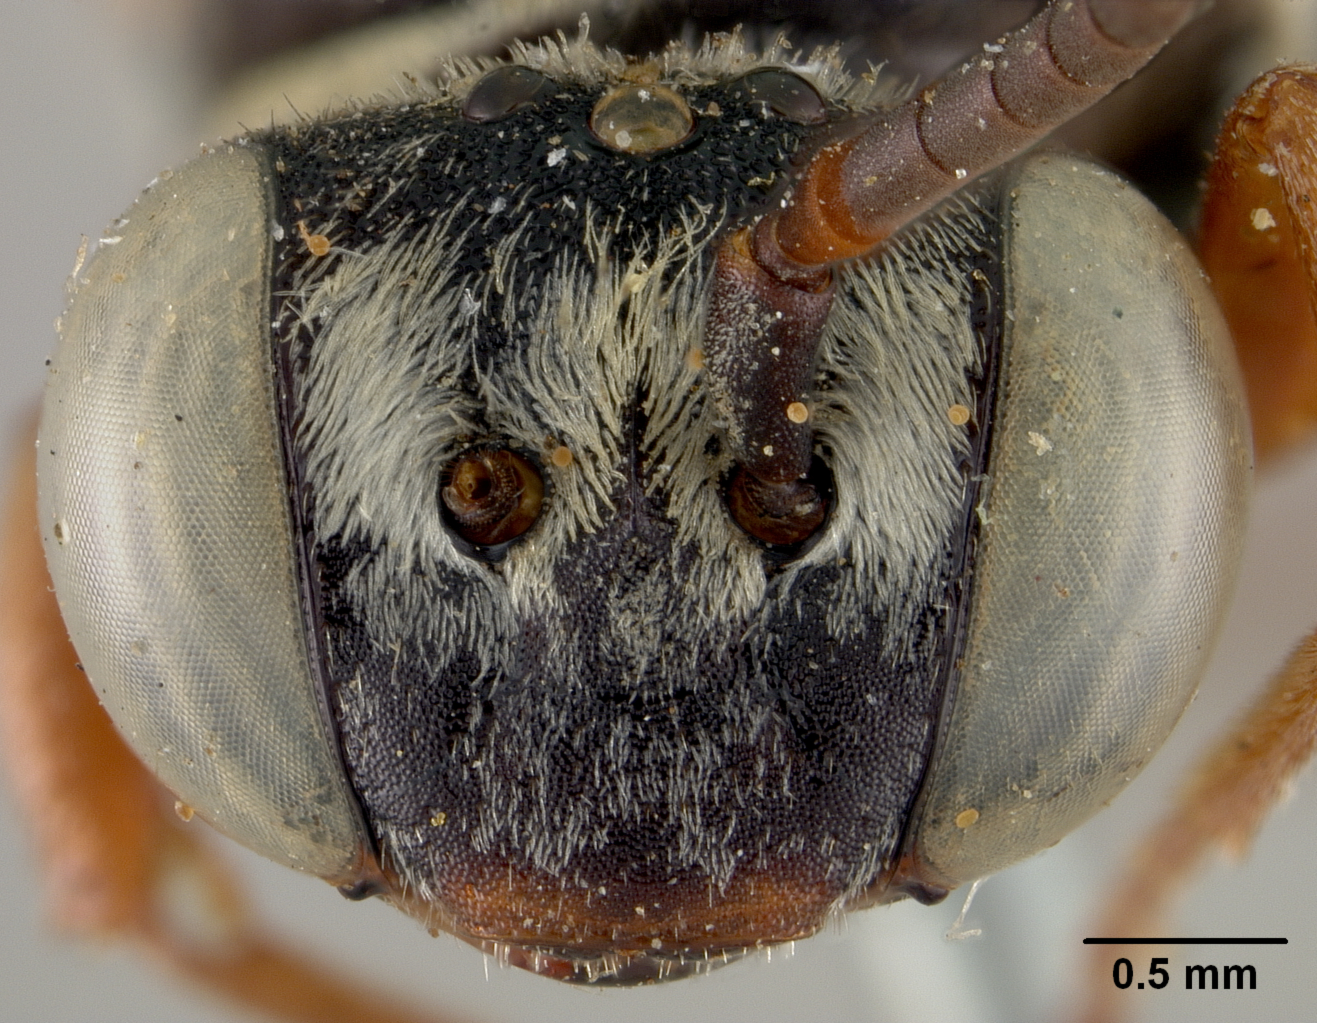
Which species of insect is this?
Triepeolus callopus
